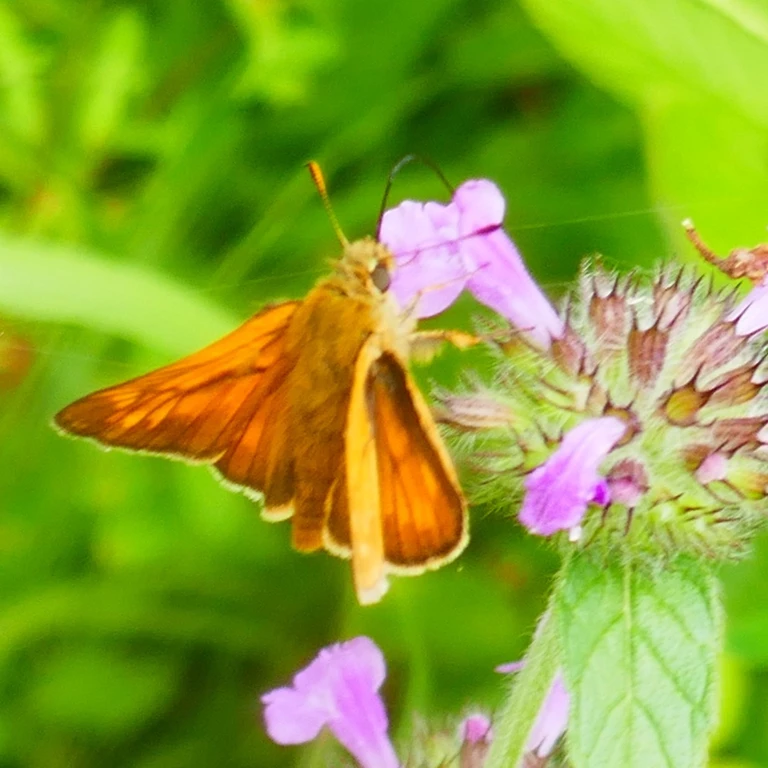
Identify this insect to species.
Ochlodes sylvanus (also Ochlodes venata)
